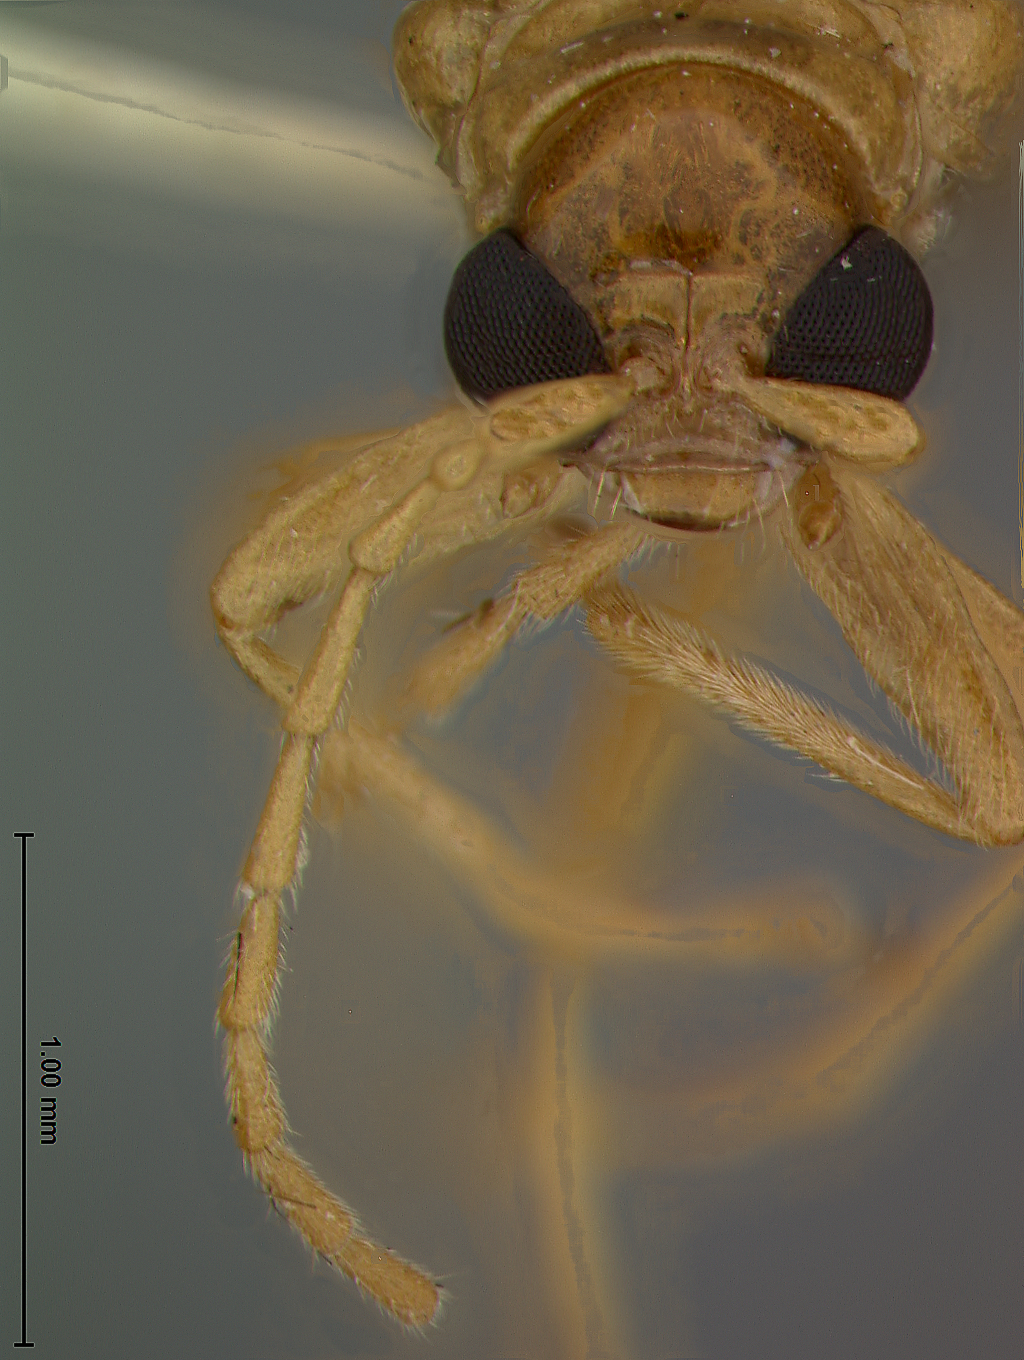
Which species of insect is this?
Haplosomoides egena
